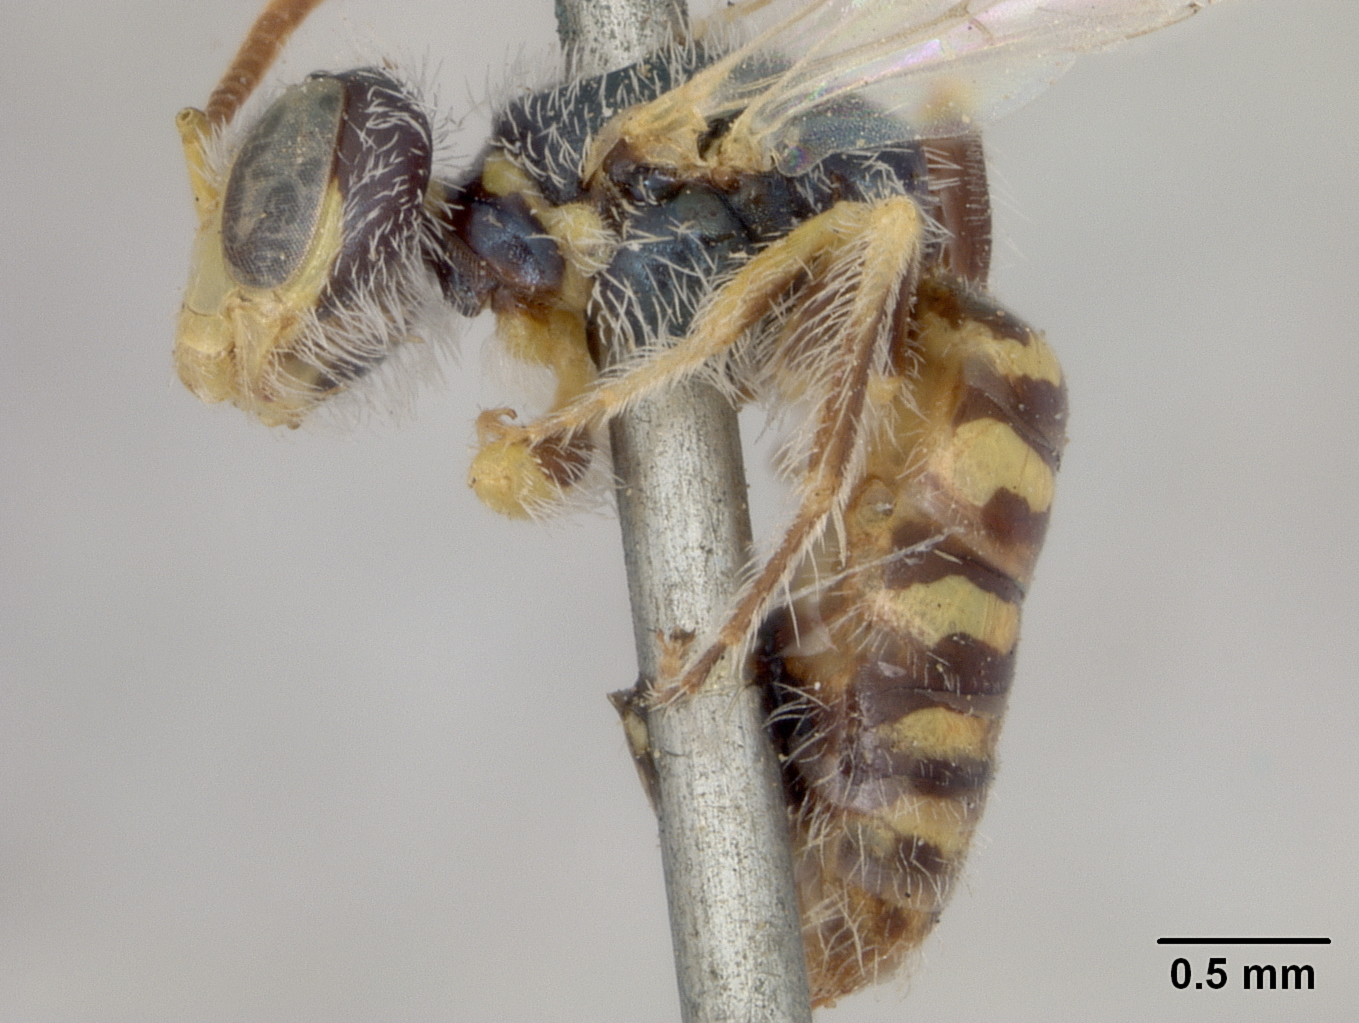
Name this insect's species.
Perdita hirsuta
